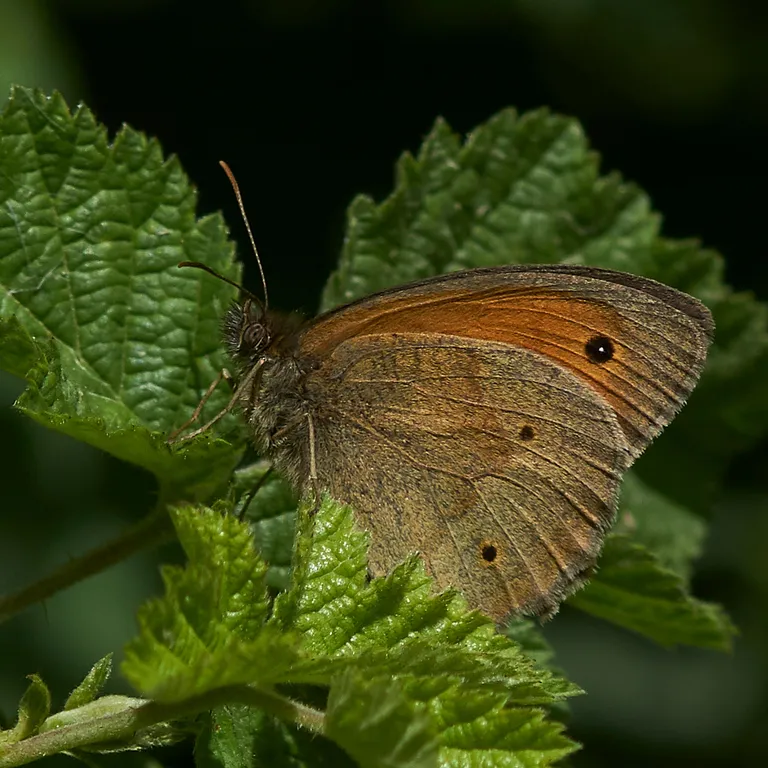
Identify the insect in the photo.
Maniola jurtina
